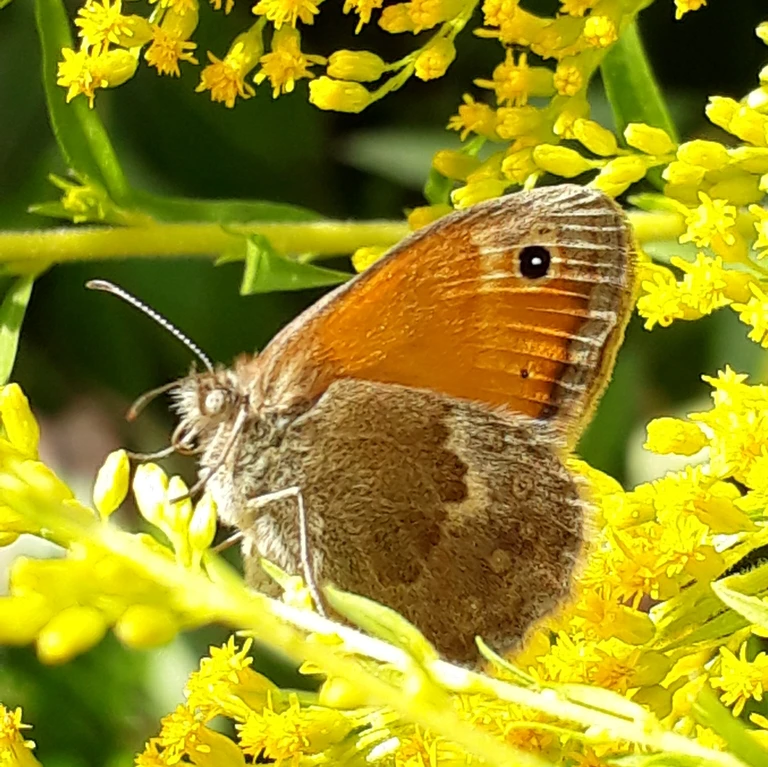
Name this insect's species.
Coenonympha pamphilus
